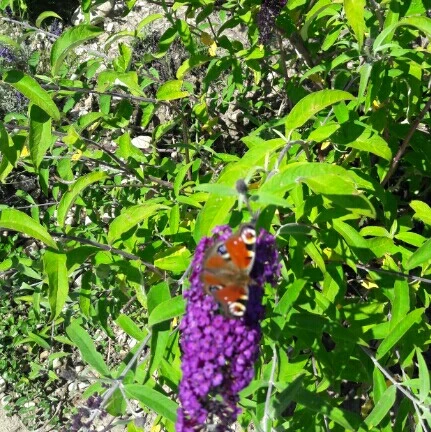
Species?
Aglais io
